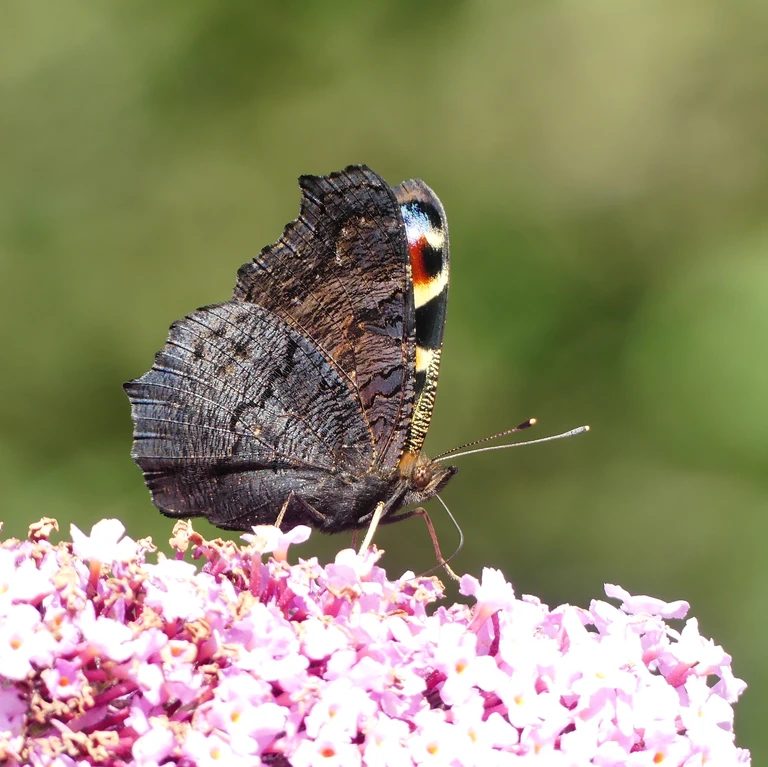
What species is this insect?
Aglais io
